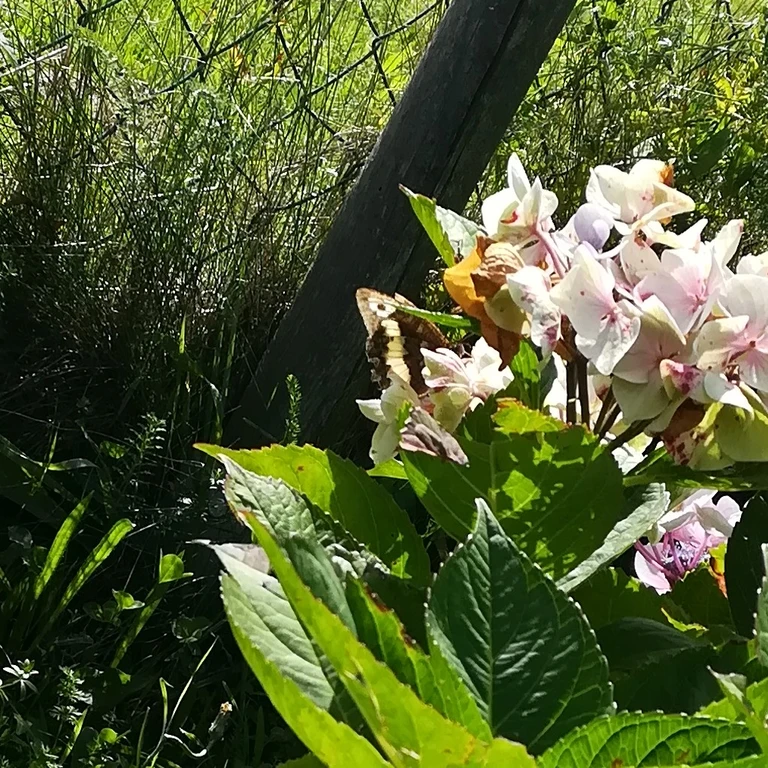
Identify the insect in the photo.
Brintesia circe
